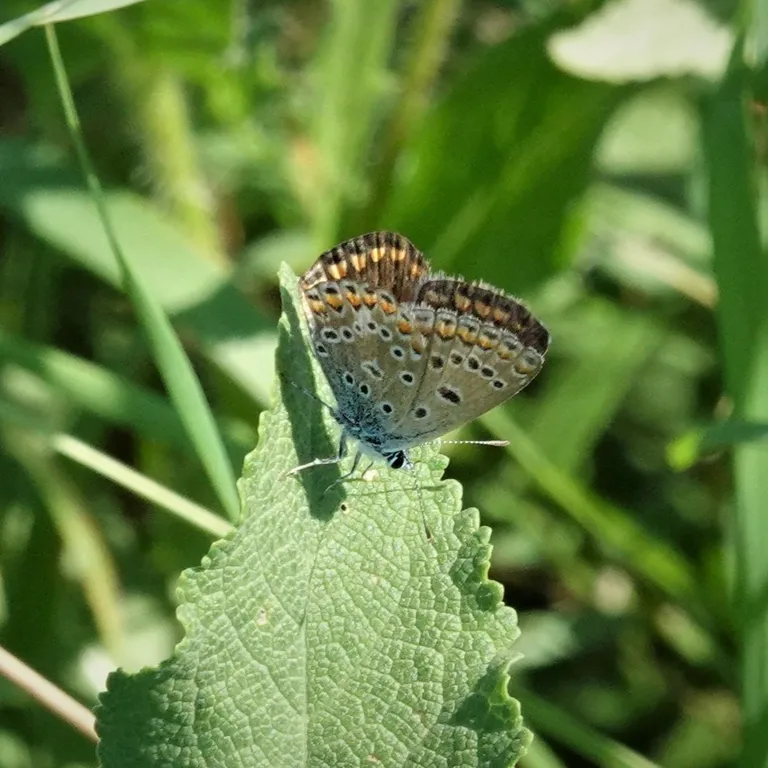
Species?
Polyommatus icarus
